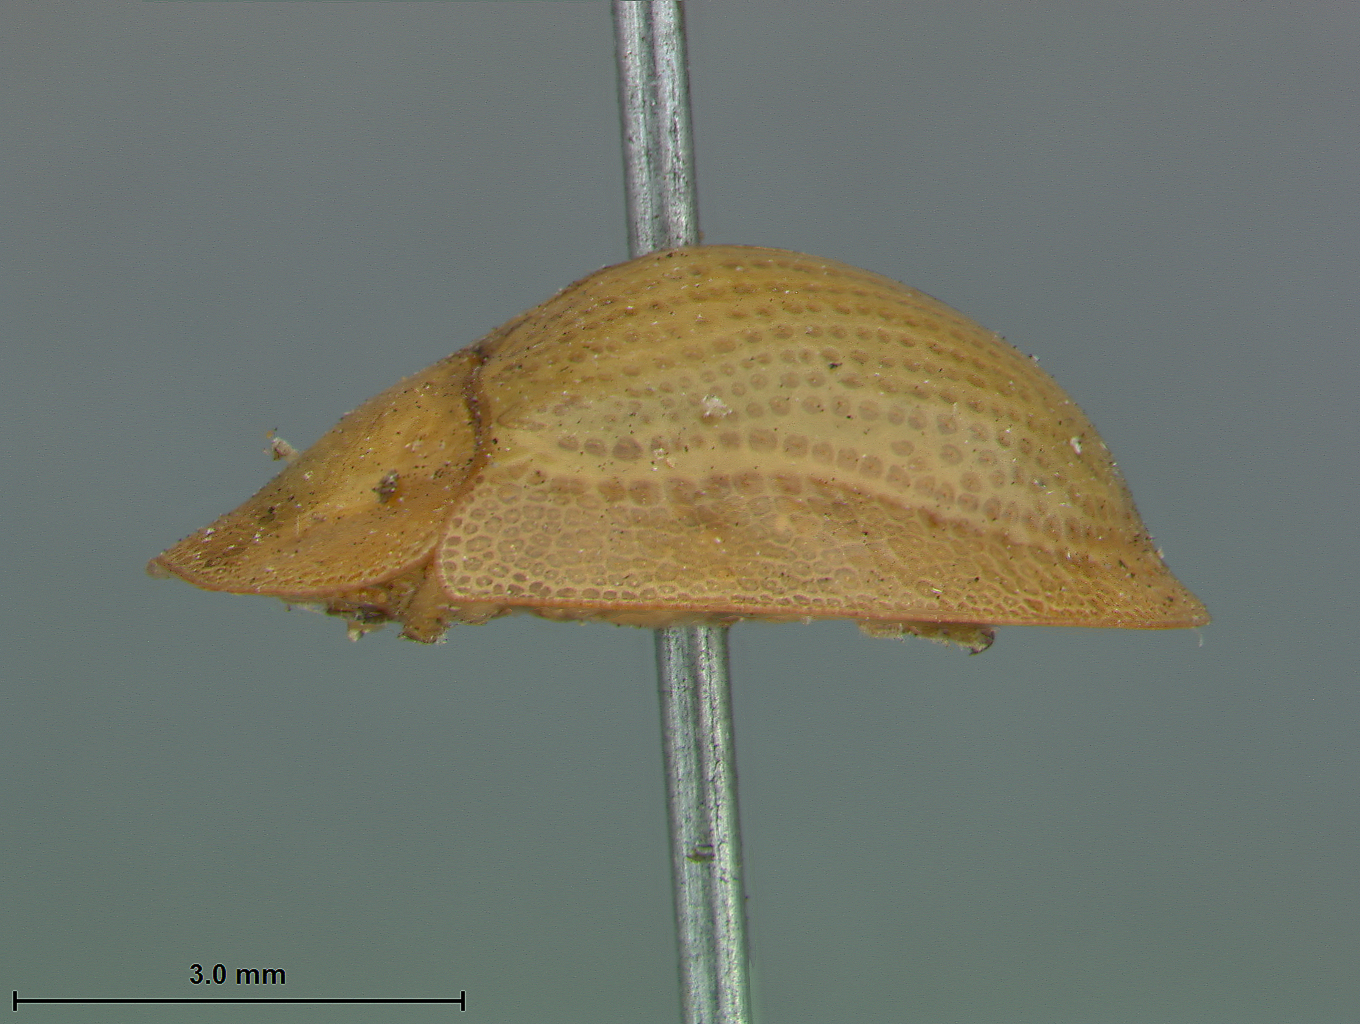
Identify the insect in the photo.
Cassida fuscopunctata
